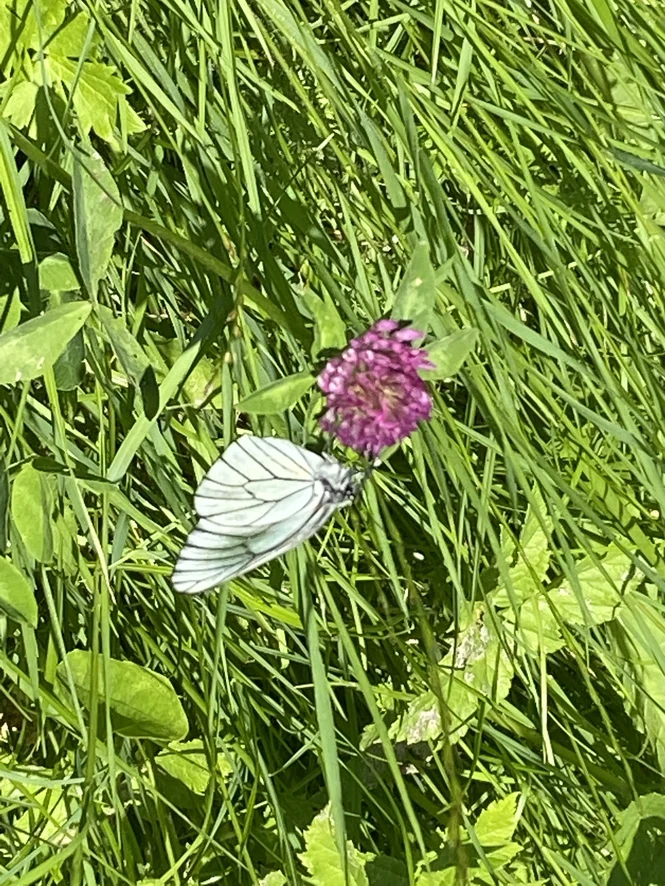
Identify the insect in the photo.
Aporia crataegi
